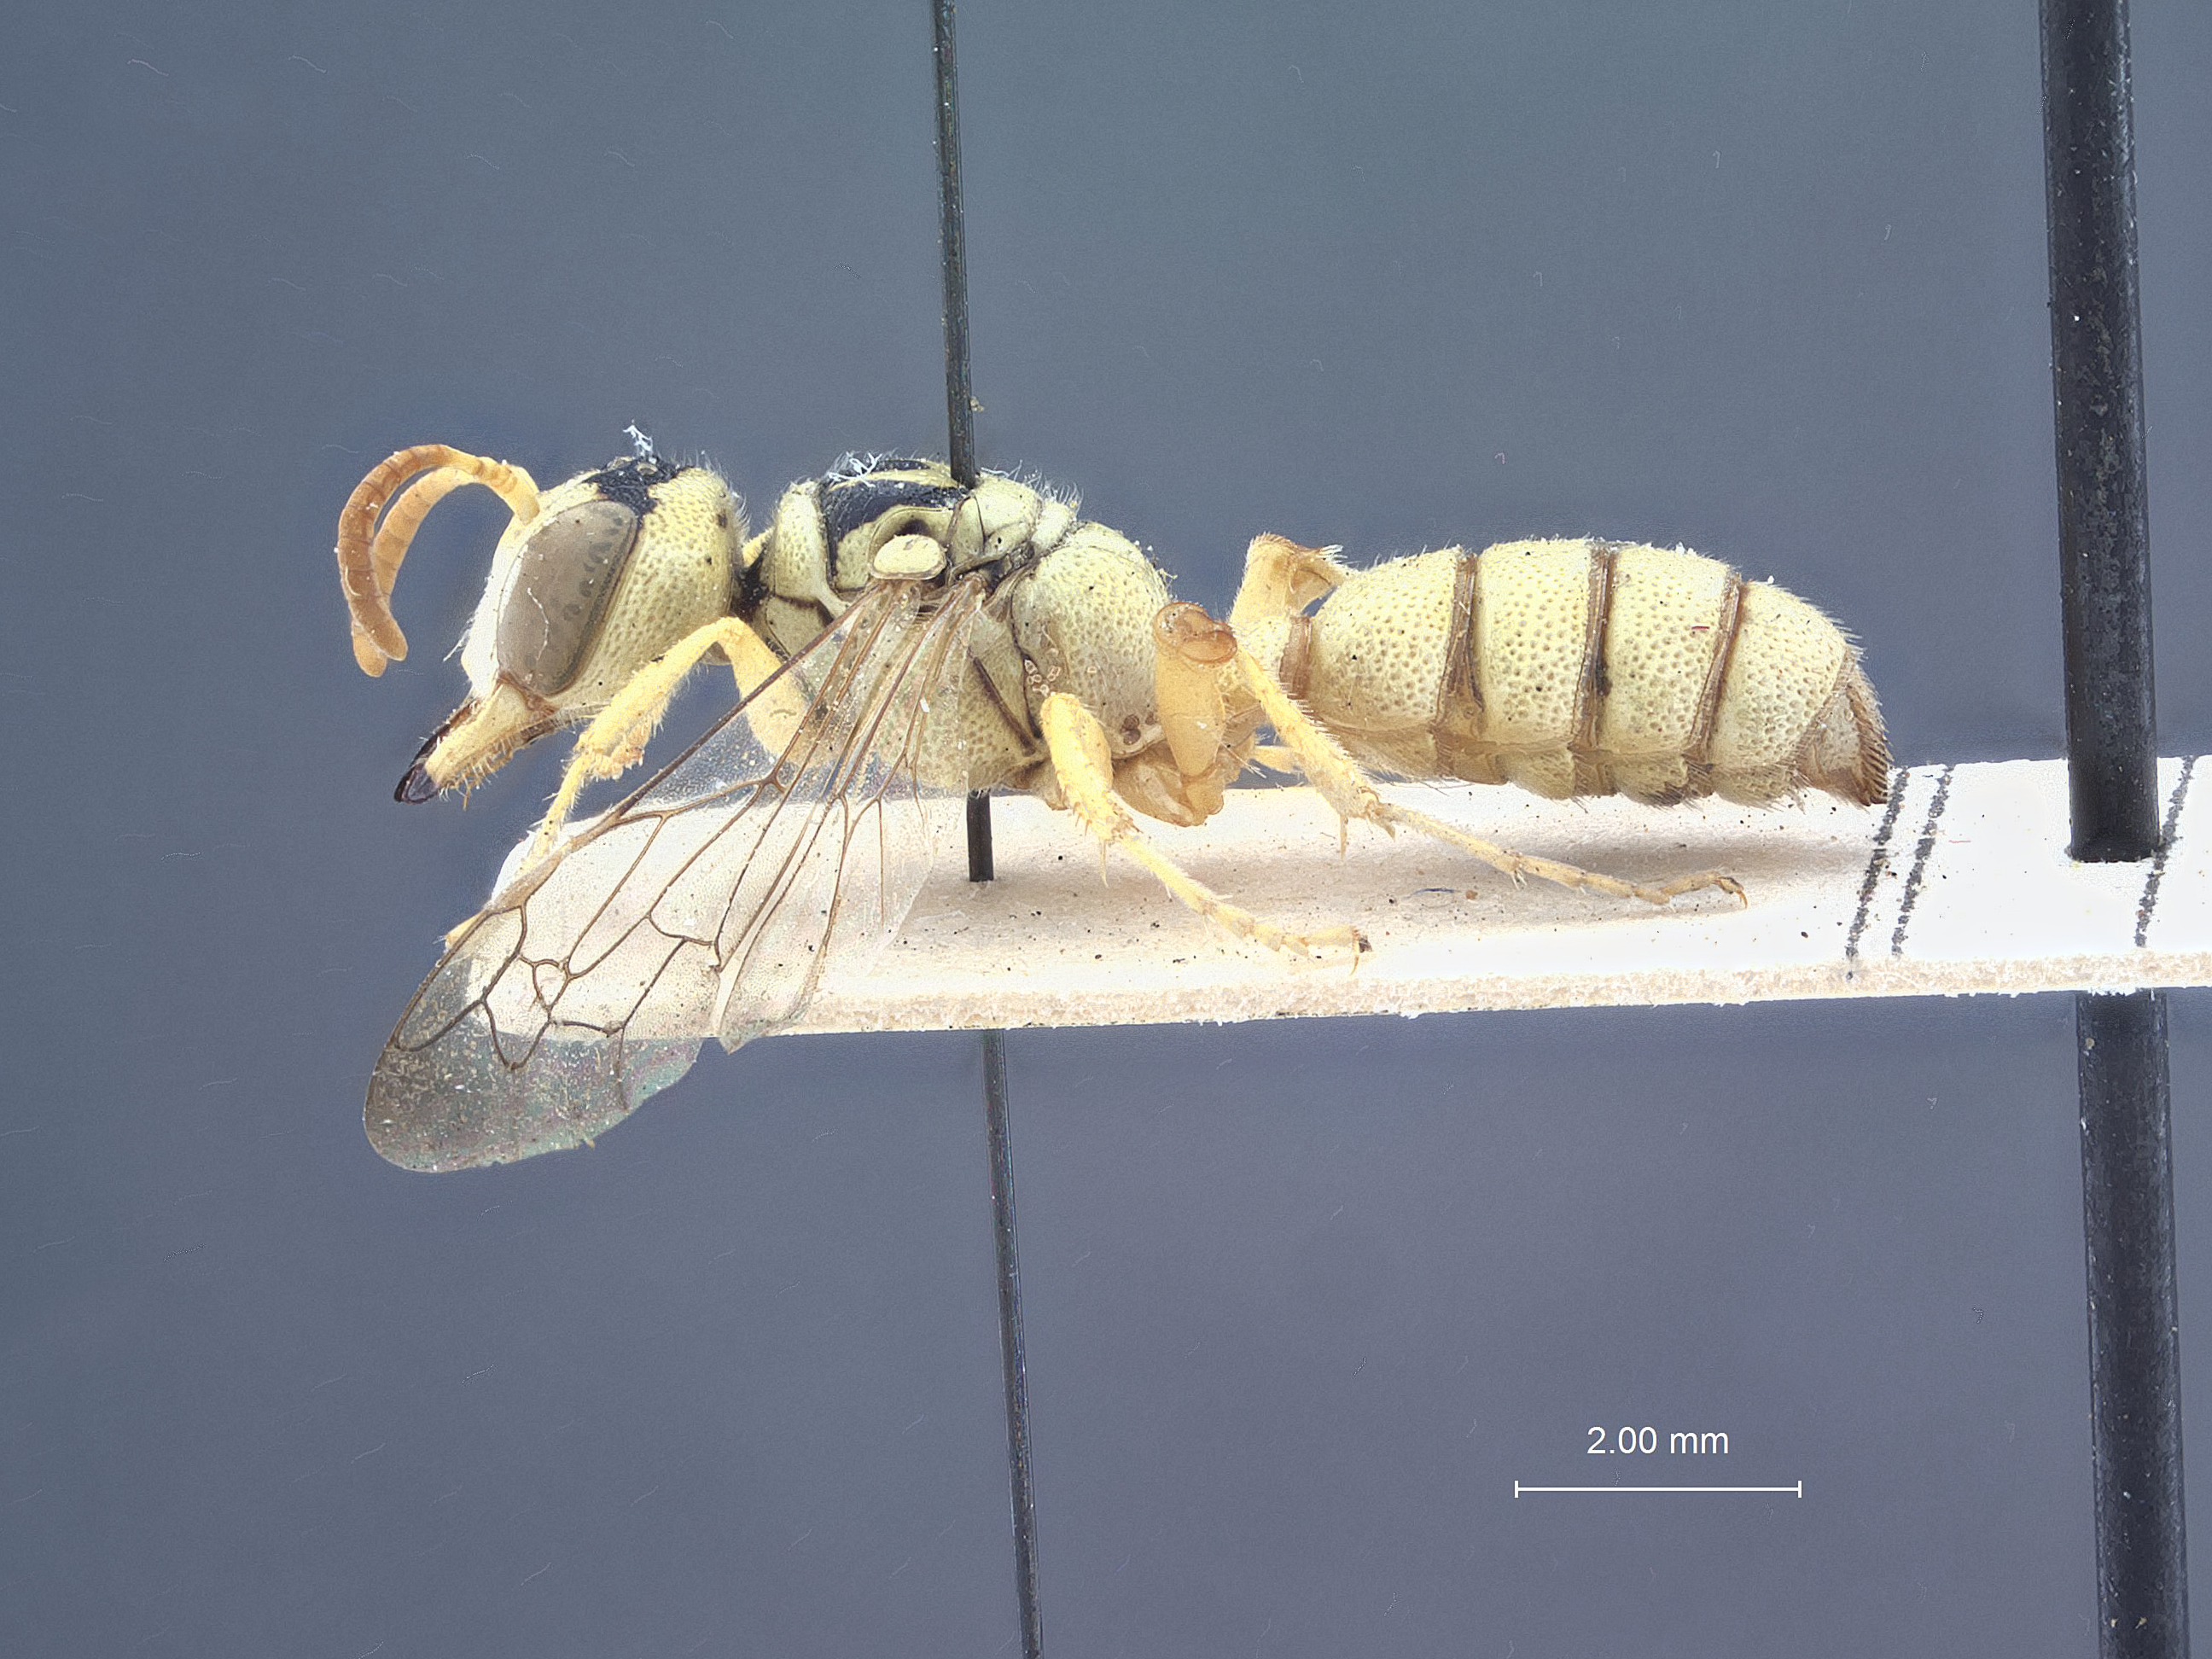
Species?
Cerceris priesneri
